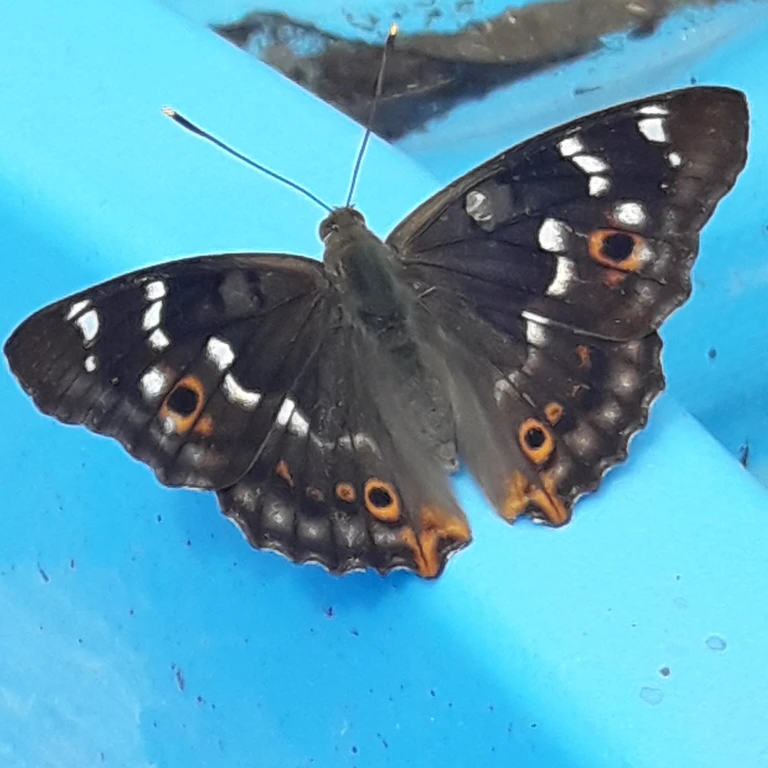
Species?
Apatura ilia
